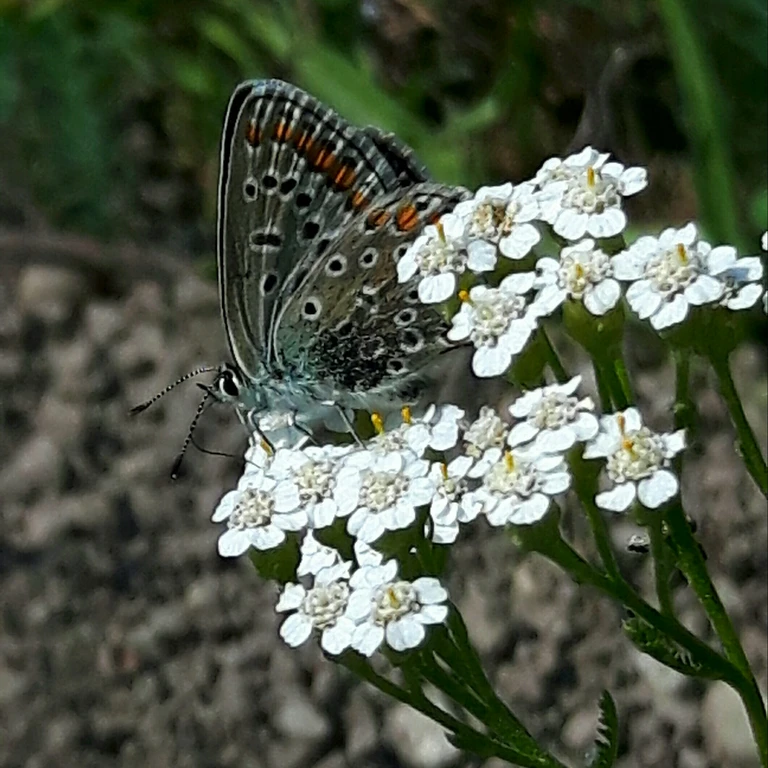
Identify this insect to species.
Polyommatus icarus
